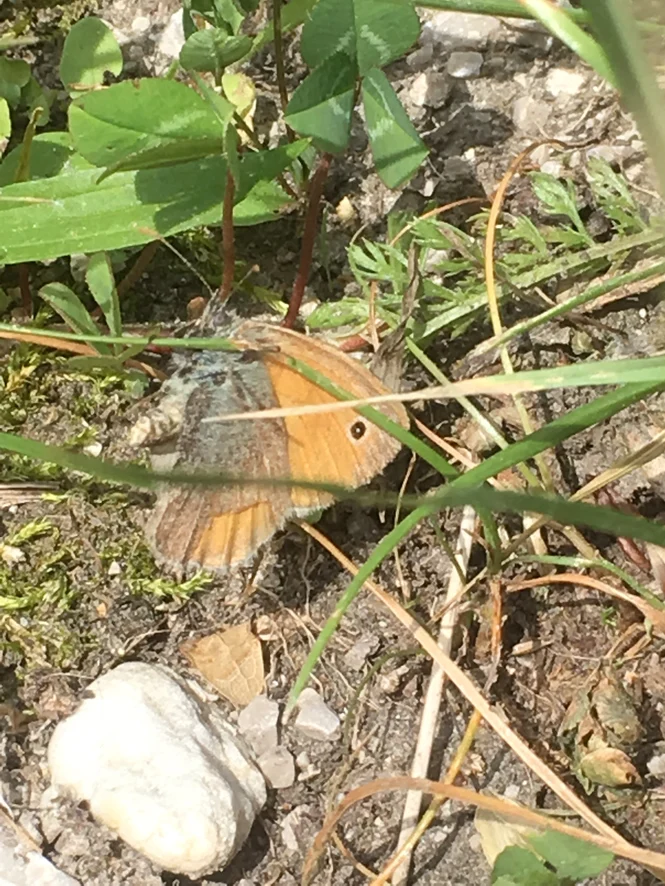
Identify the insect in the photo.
Coenonympha pamphilus
